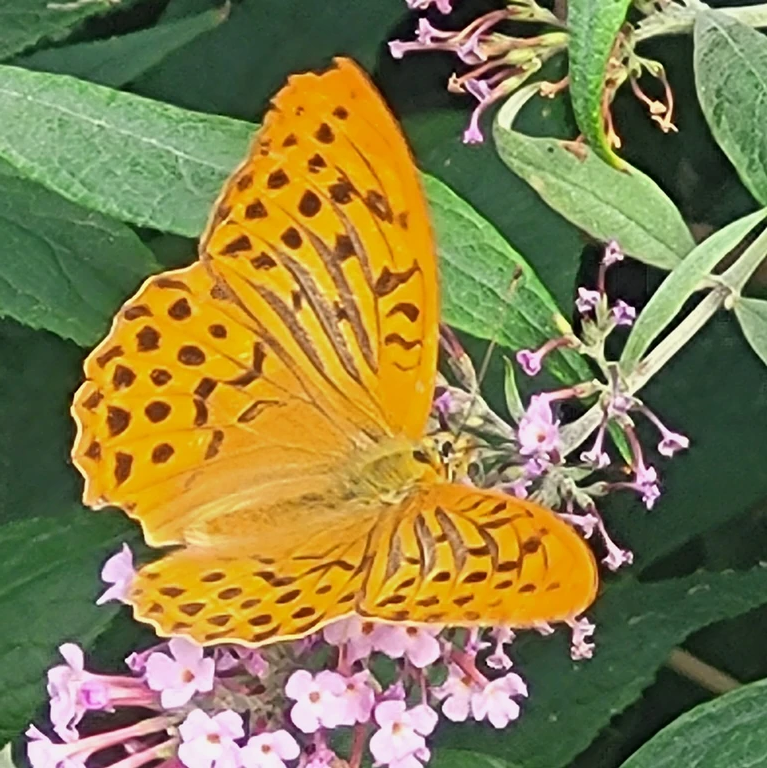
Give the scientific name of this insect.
Argynnis paphia
